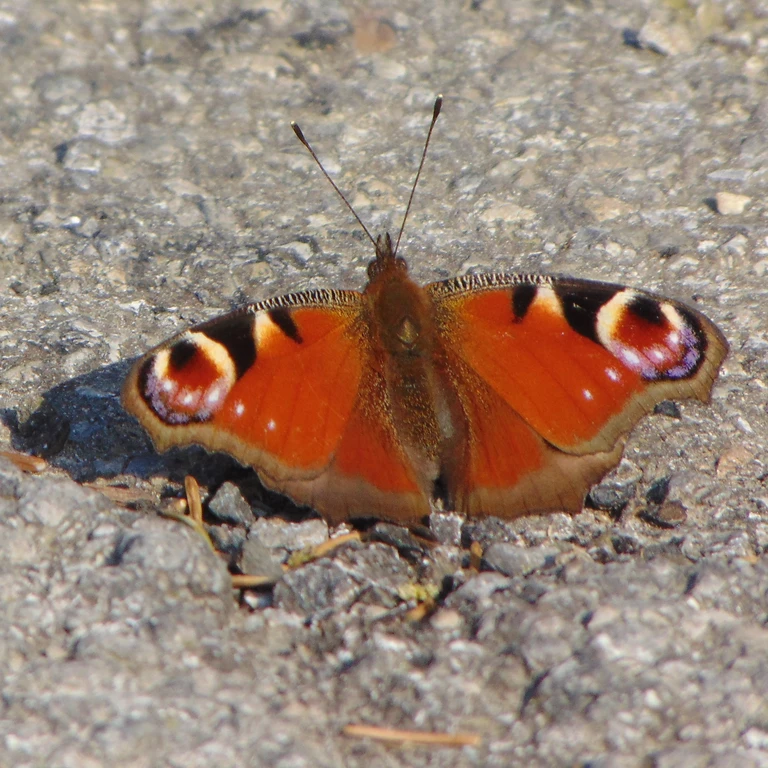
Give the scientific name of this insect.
Aglais io
